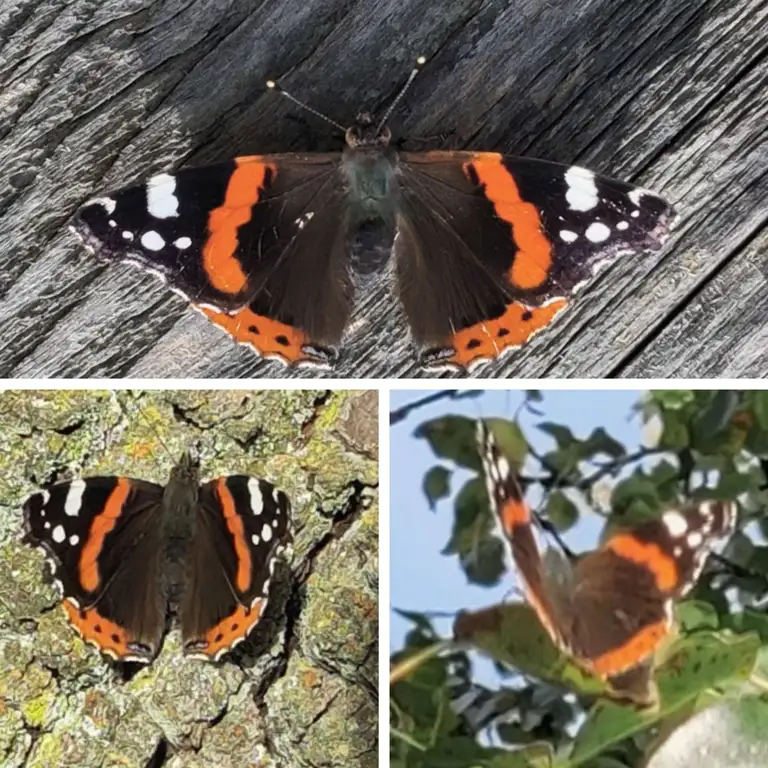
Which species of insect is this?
Vanessa atalanta
